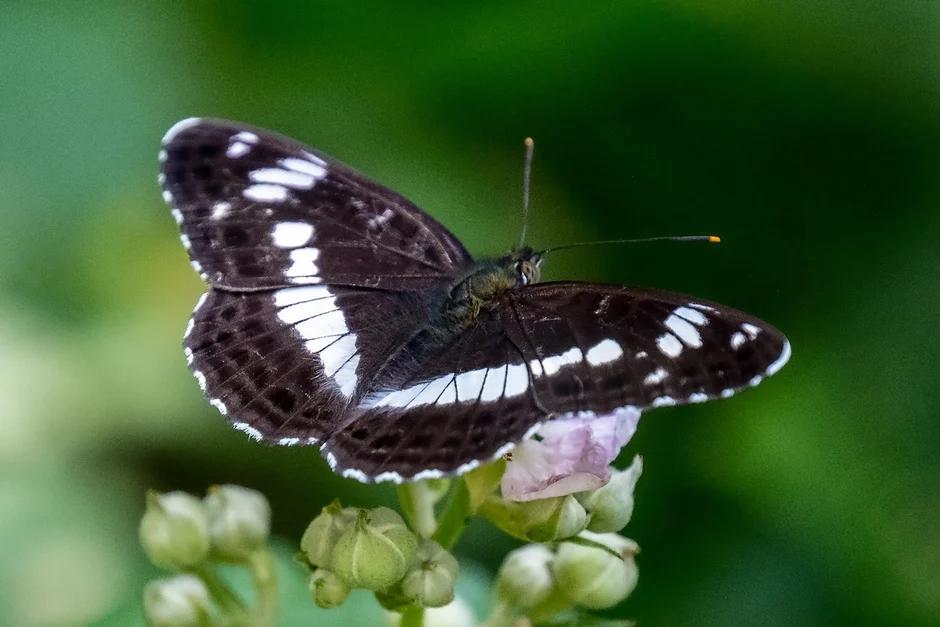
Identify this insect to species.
Limenitis camilla (also Ladoga camilla)
